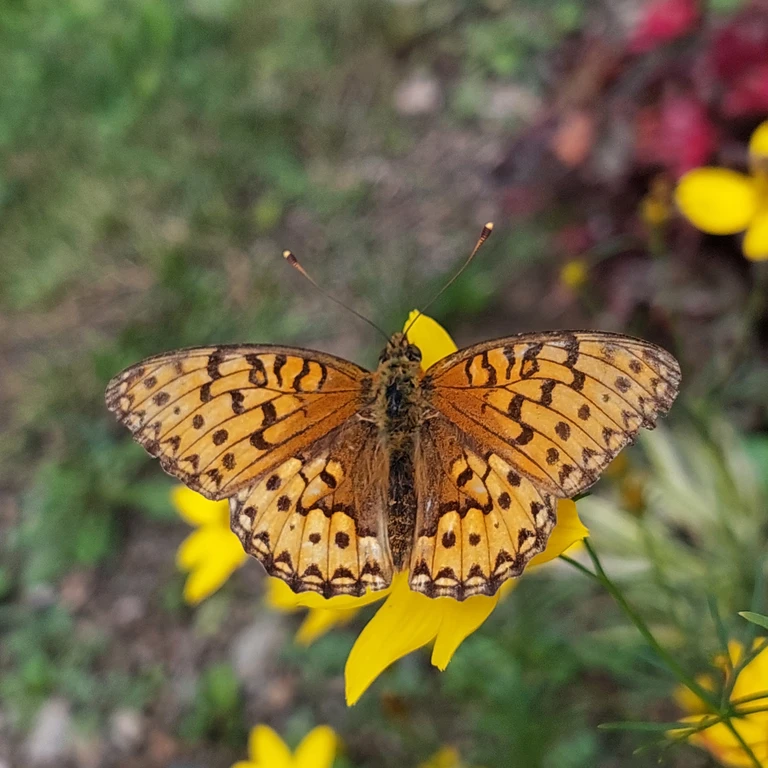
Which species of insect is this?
Speyeria aglaja
